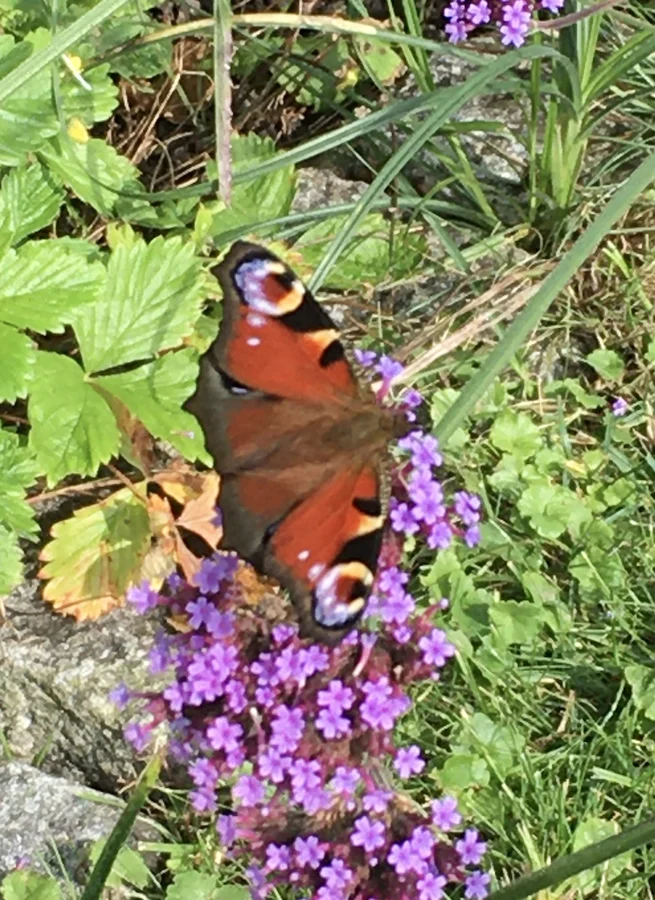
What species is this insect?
Aglais io
